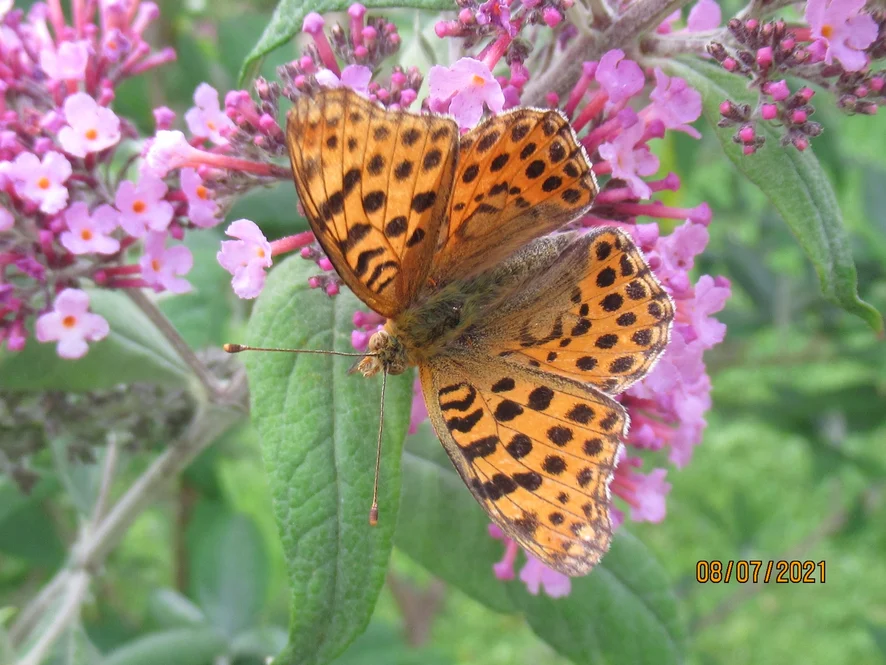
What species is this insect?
Issoria lathonia
